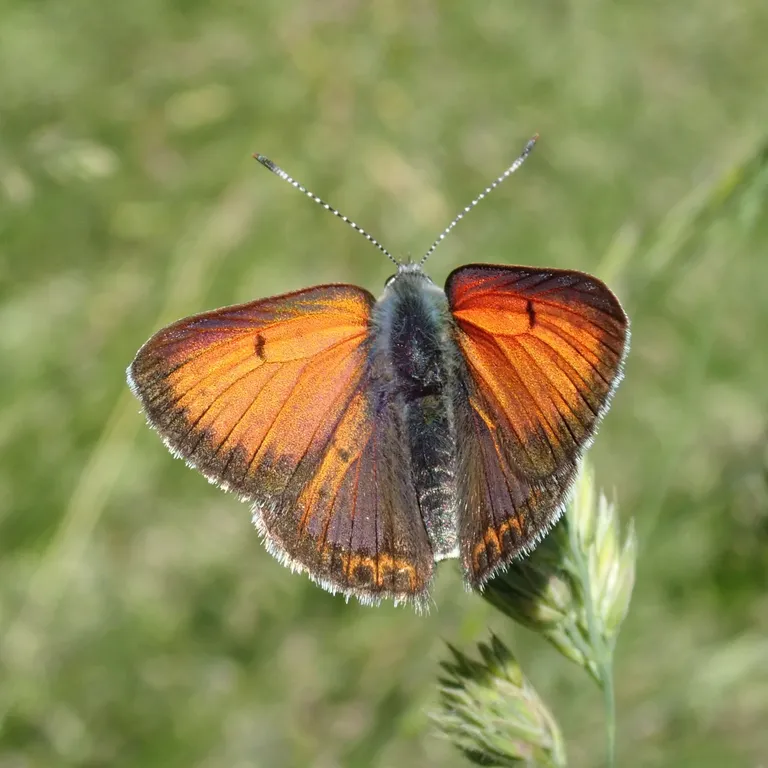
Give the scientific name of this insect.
Lycaena hippothoe (also Palaeochrysophanus hippothoe)
